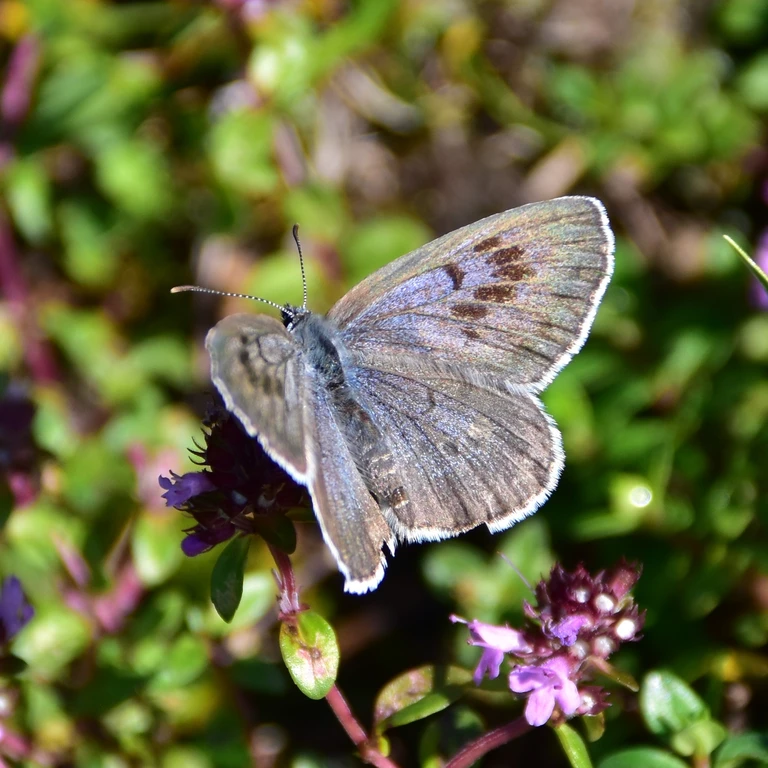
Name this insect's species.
Phengaris arion (also Maculinea arion)
